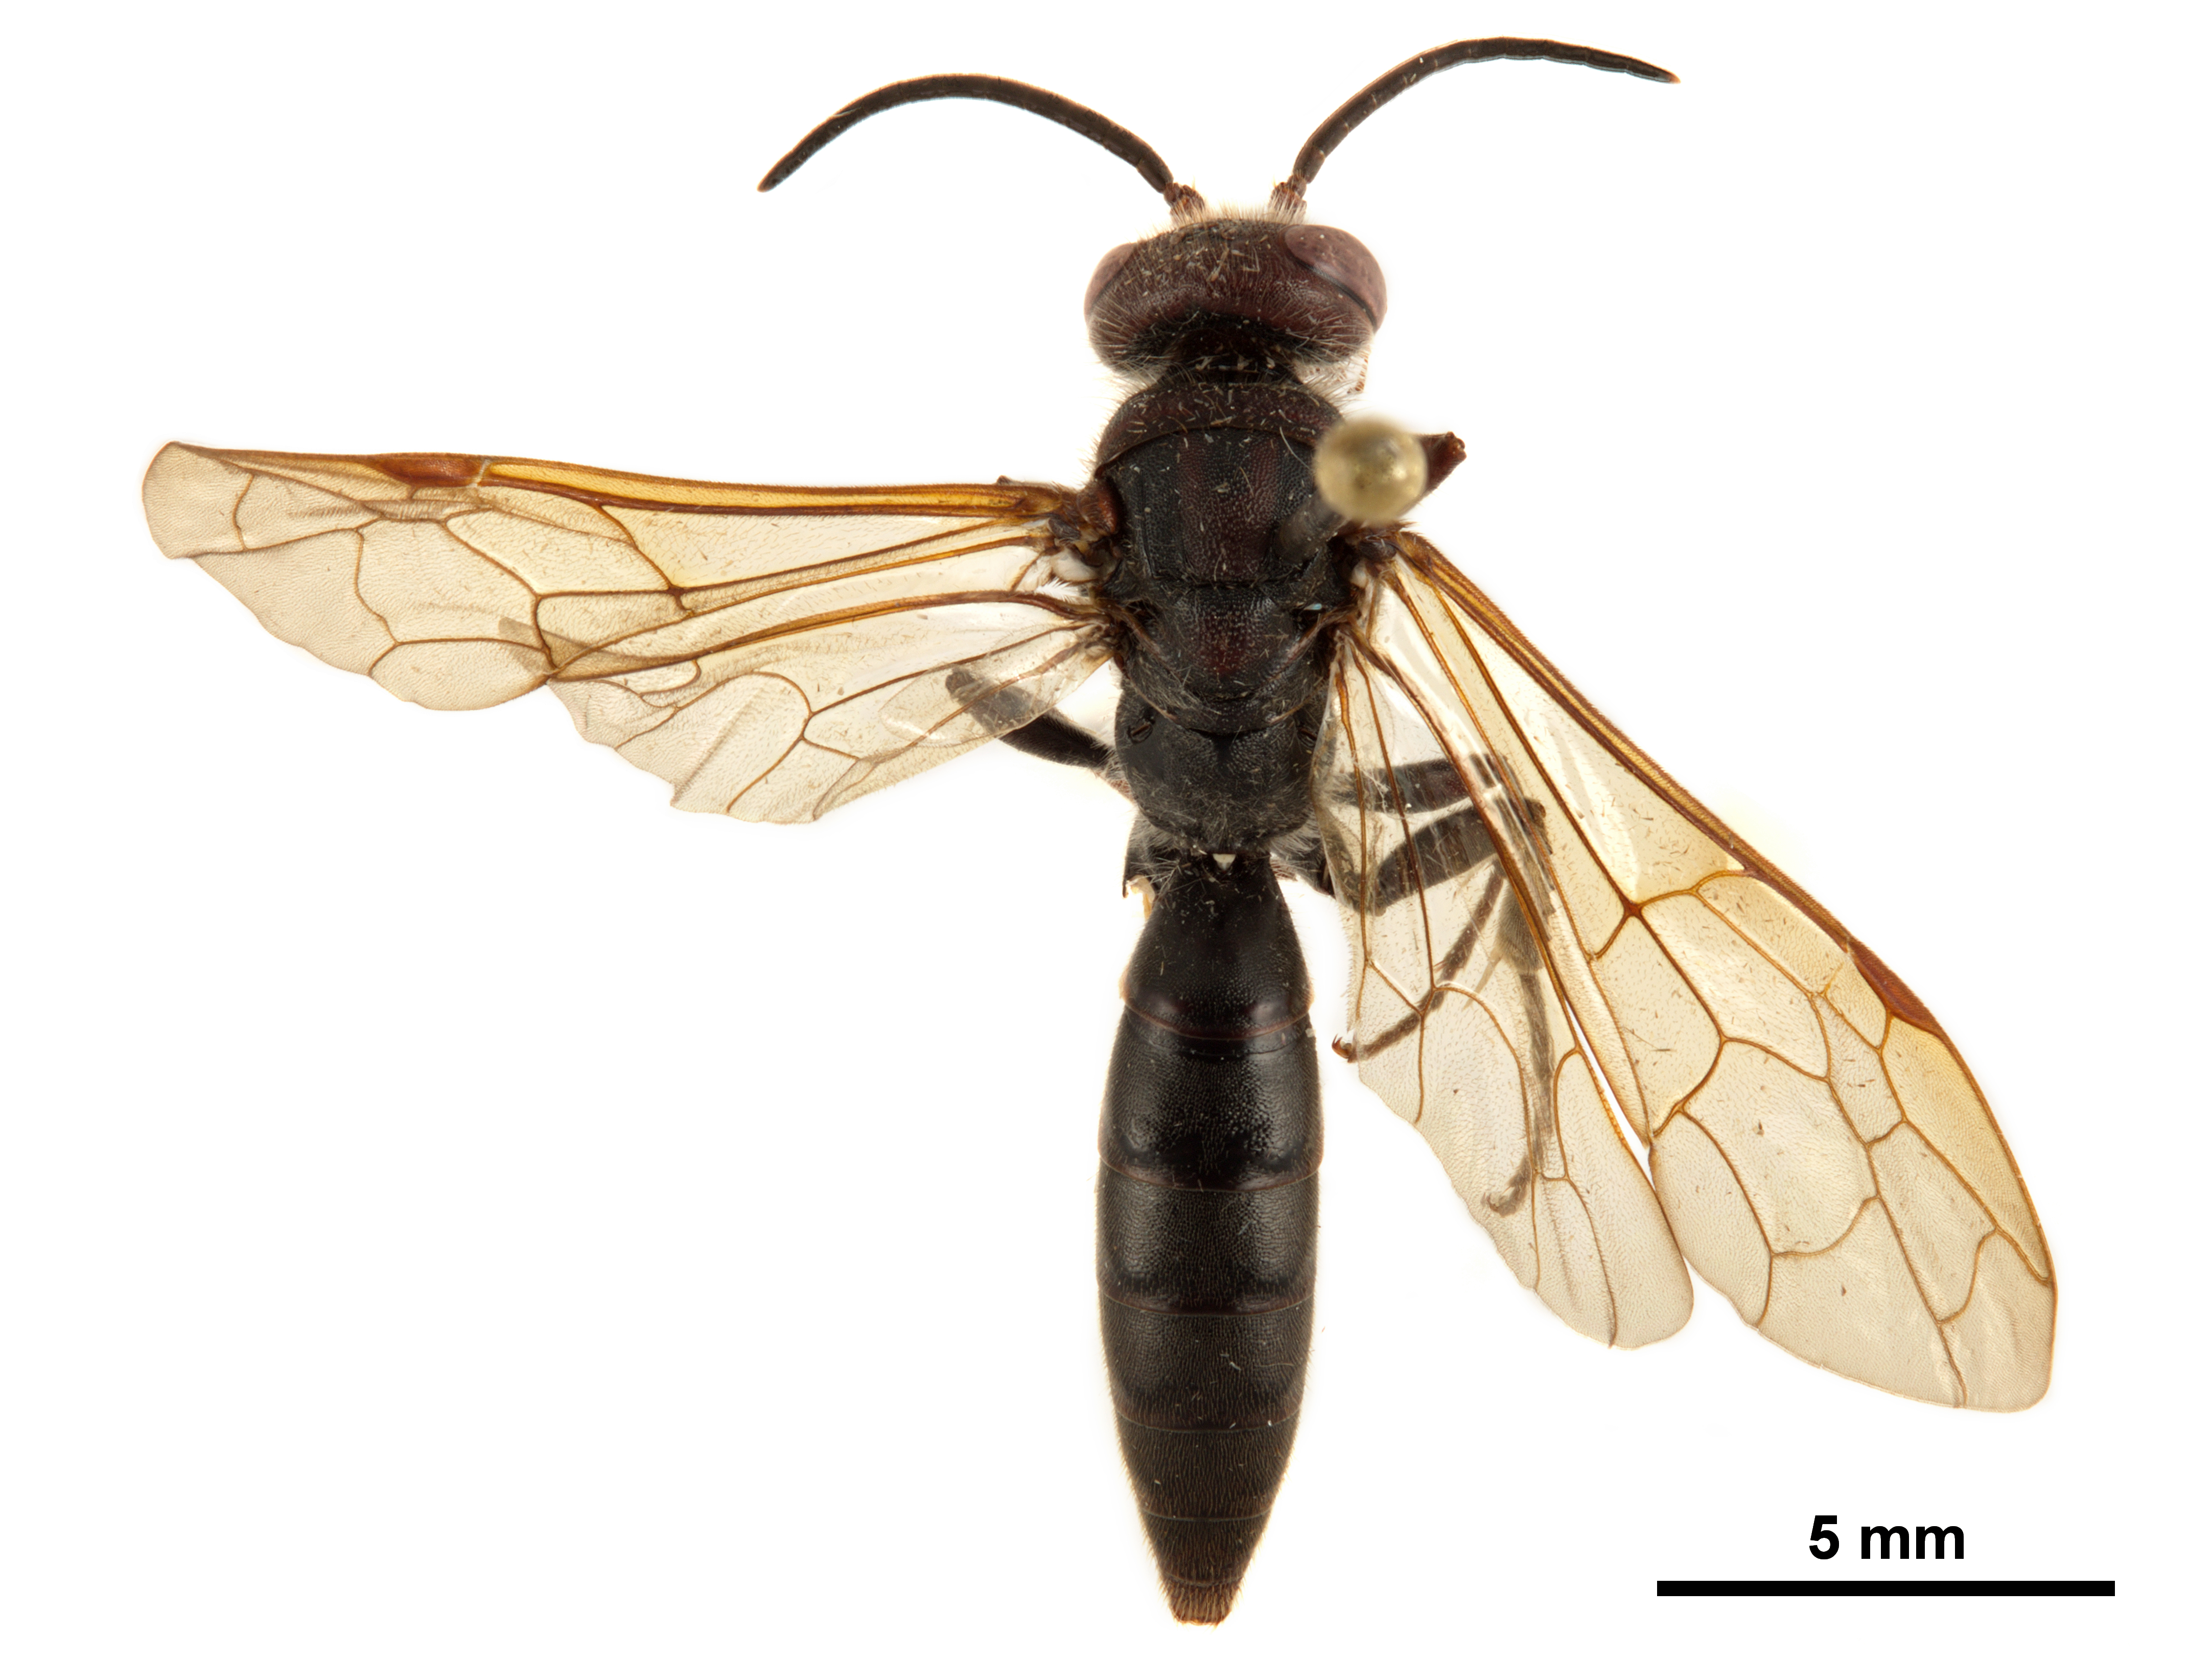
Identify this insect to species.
Anthobosca insularis
